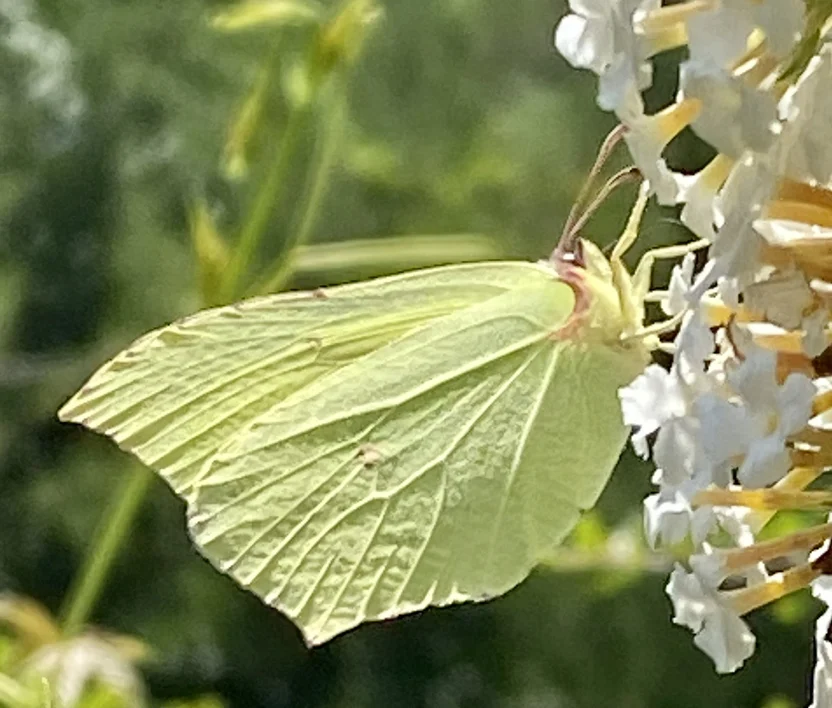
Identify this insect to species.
Gonepteryx rhamni
